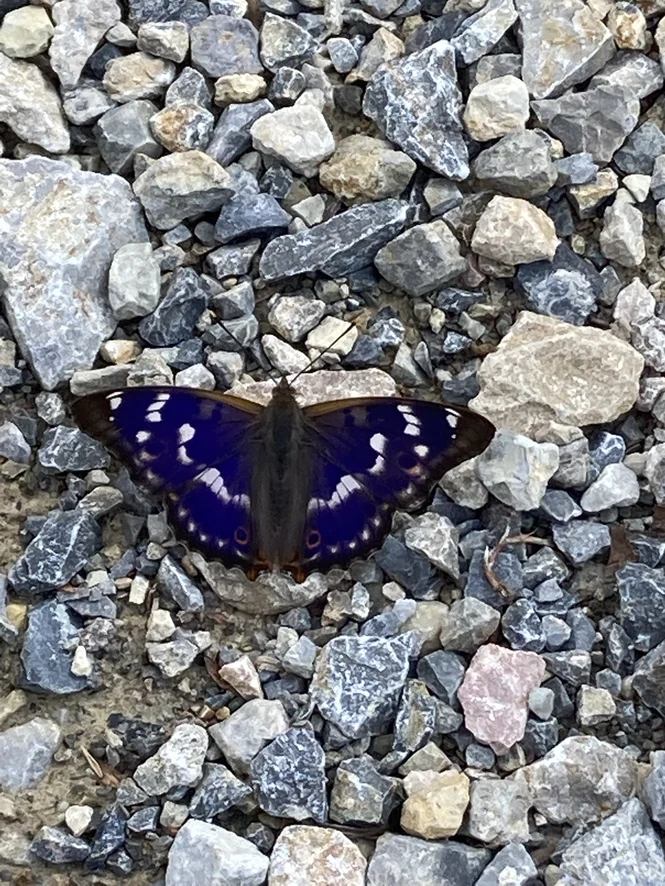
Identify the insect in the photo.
Apatura ilia
